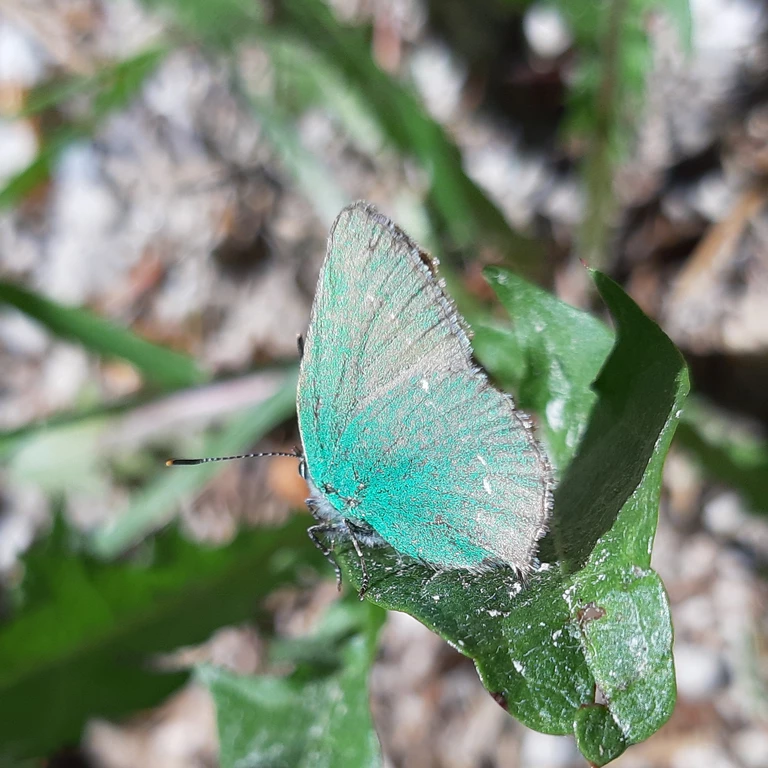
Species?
Callophrys rubi
